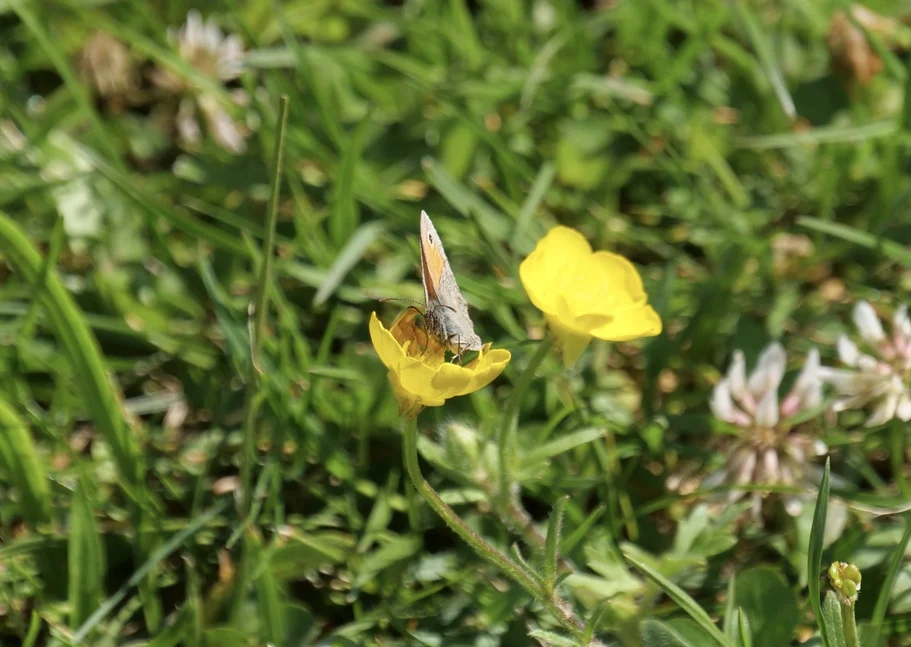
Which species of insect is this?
Coenonympha pamphilus
